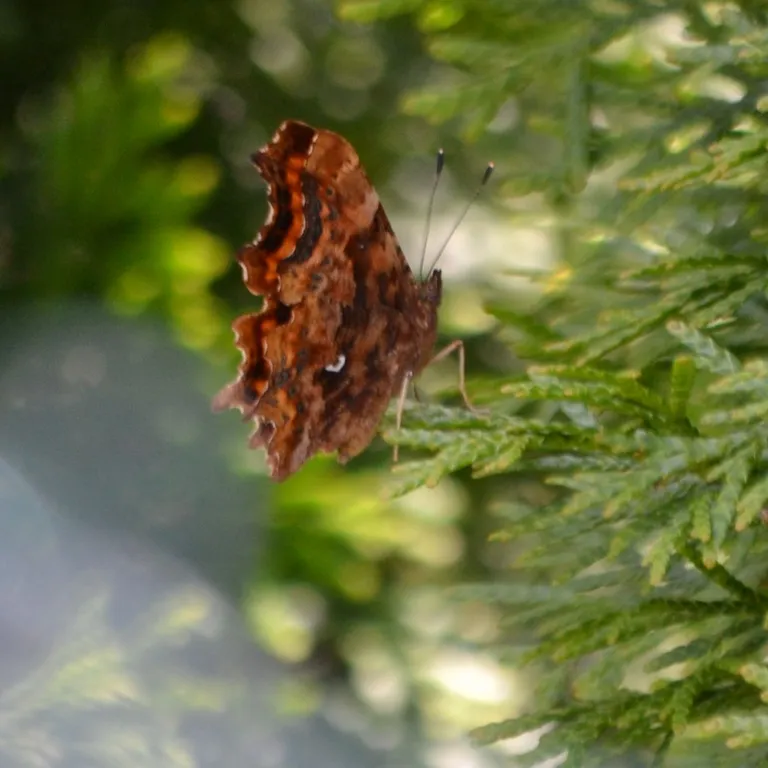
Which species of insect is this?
Polygonia c-album
